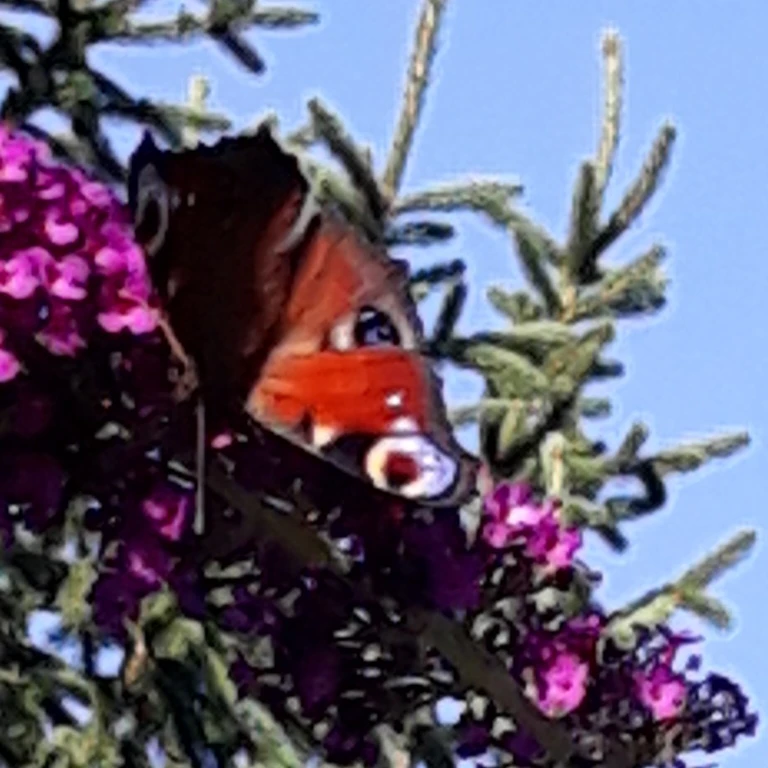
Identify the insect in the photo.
Aglais io
